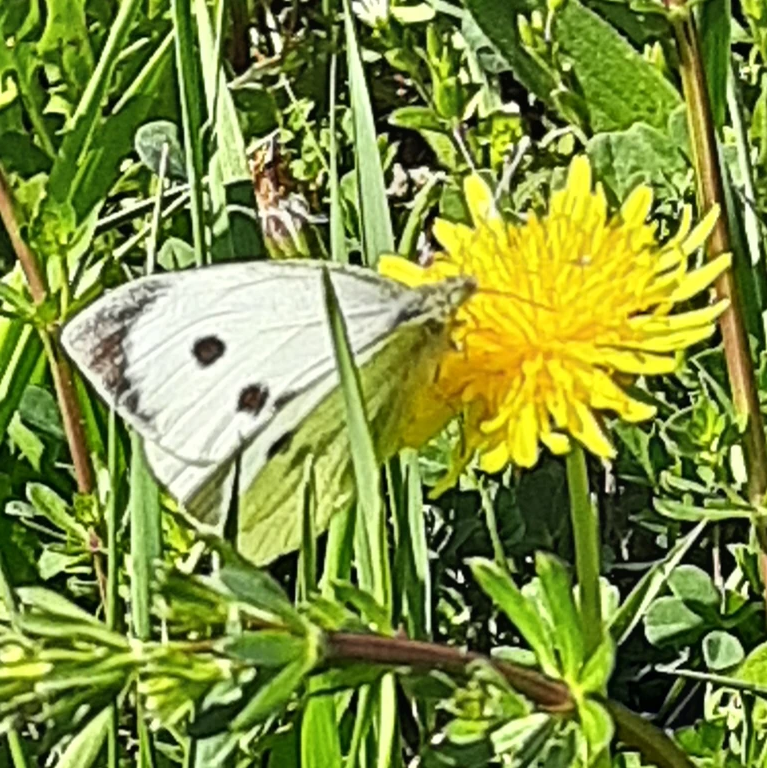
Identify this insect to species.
Pieris brassicae
